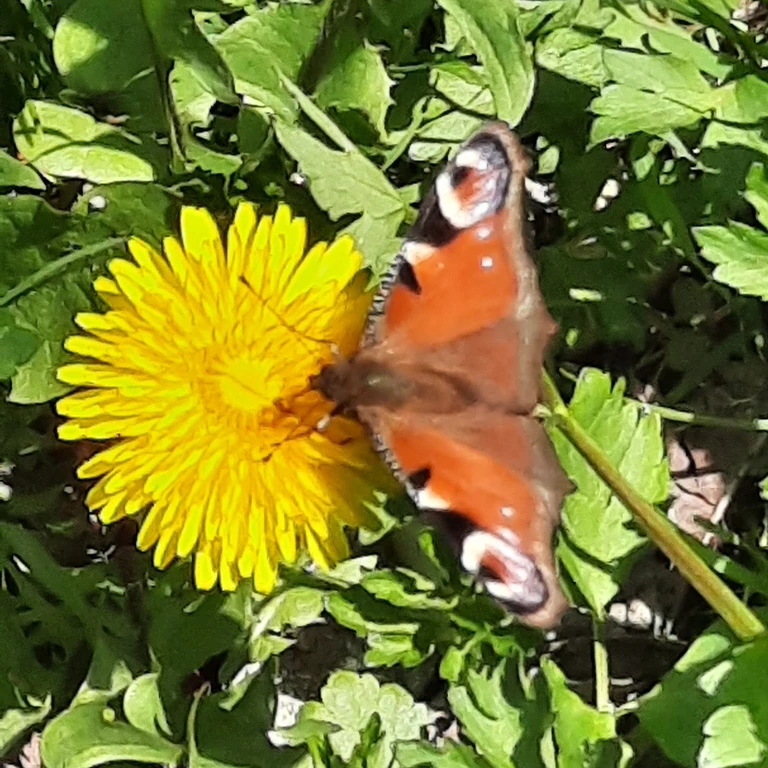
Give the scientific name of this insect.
Aglais io
